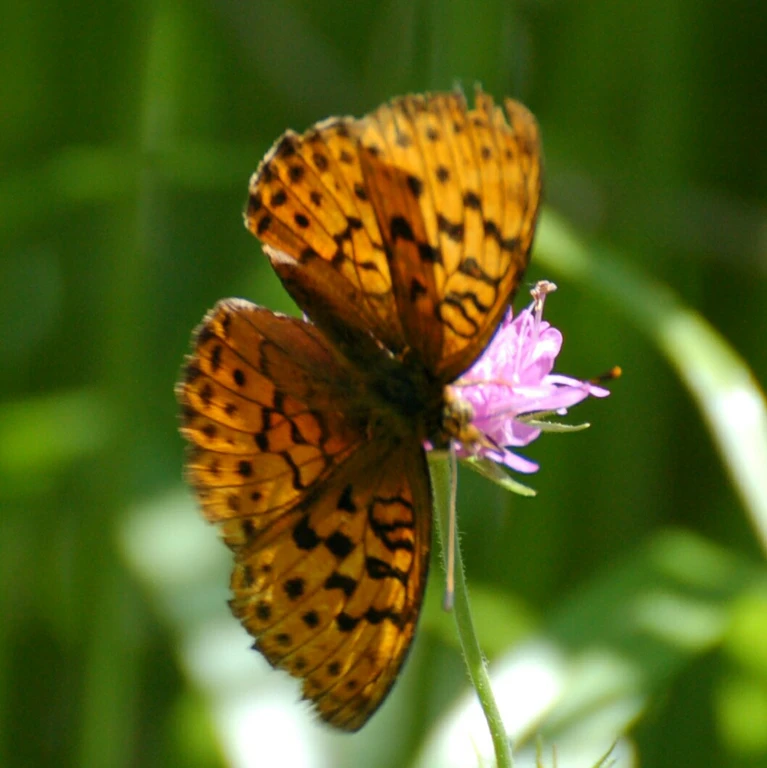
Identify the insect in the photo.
Brenthis daphne
